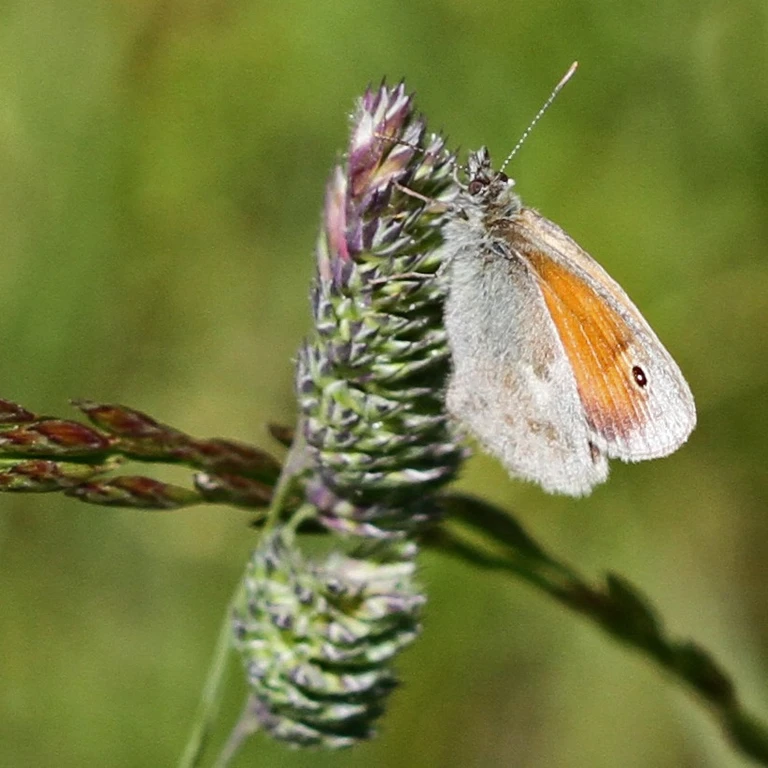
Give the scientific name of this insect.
Coenonympha pamphilus
